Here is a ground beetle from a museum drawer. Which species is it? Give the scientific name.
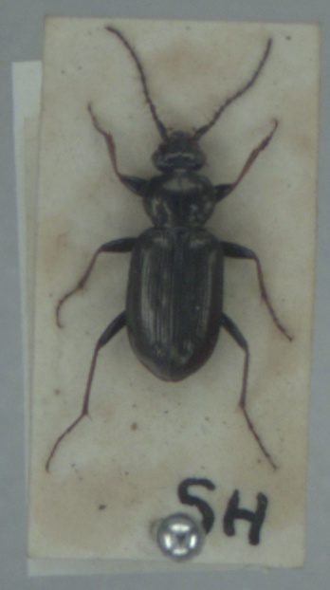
Loricera pilicornis
